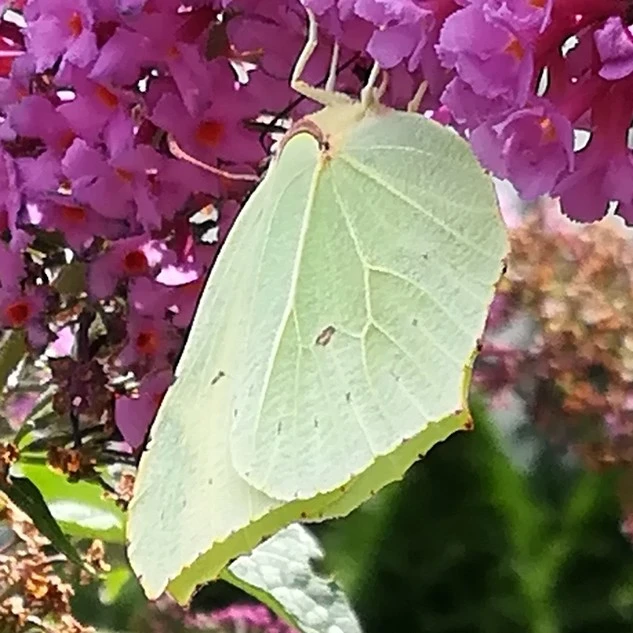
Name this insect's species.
Gonepteryx rhamni
